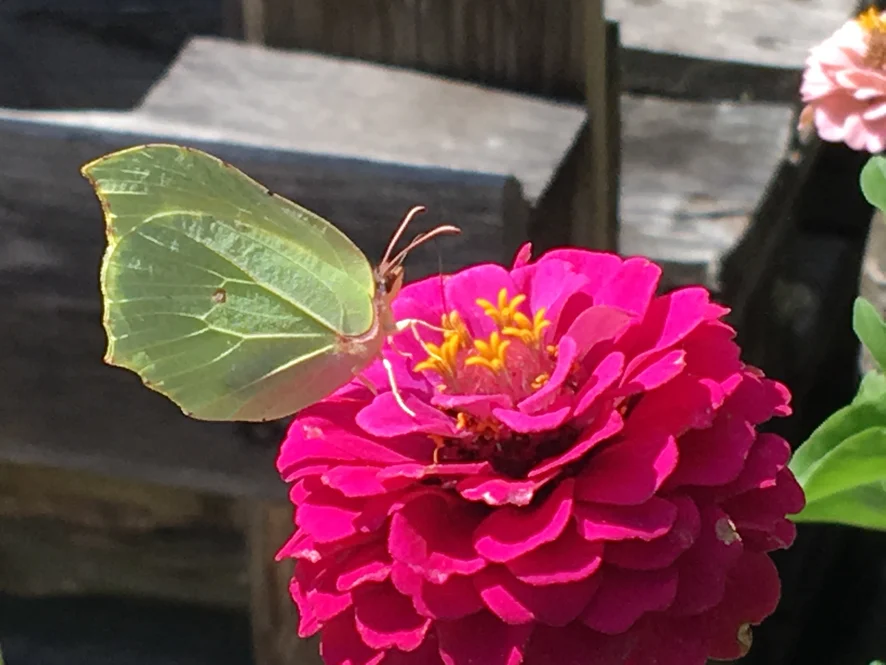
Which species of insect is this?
Gonepteryx rhamni
